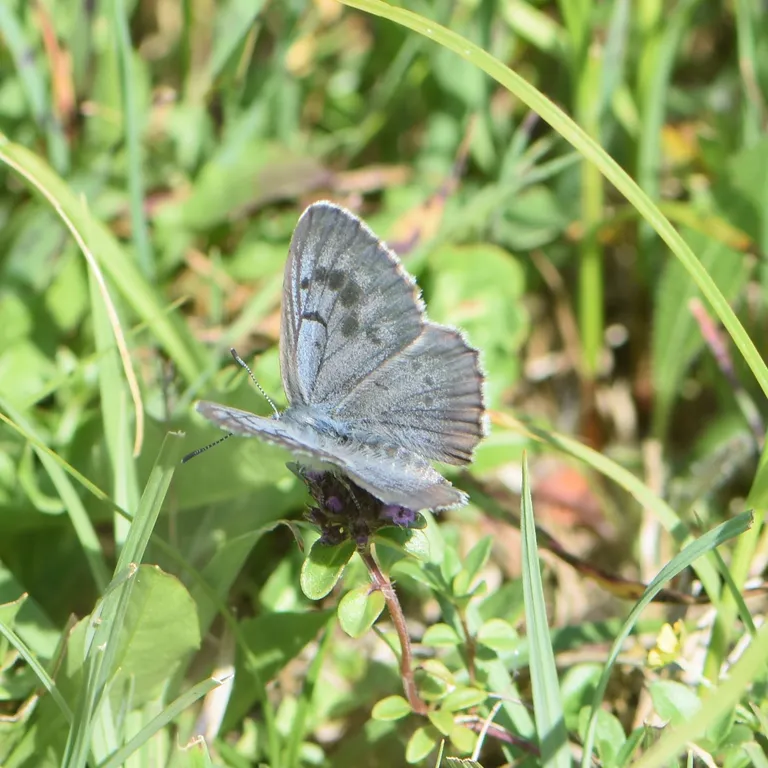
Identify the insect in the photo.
Phengaris arion (also Maculinea arion)
